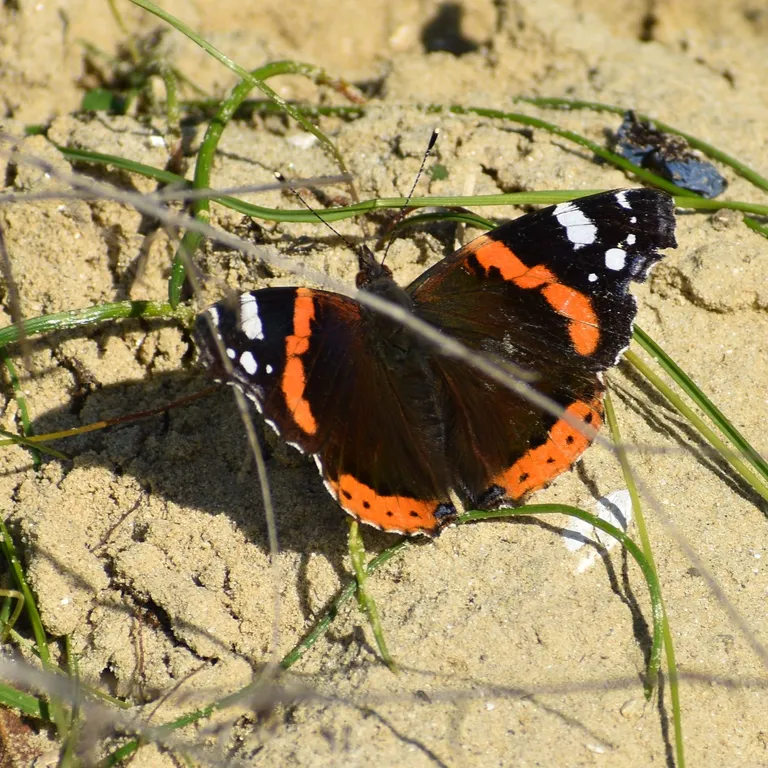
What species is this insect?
Vanessa atalanta
